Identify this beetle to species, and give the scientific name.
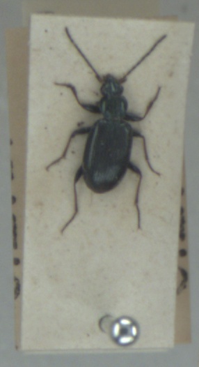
Bembidion atrocaeruleum
